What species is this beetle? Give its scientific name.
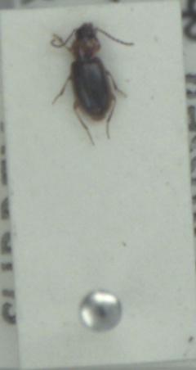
Acupalpus dubius
